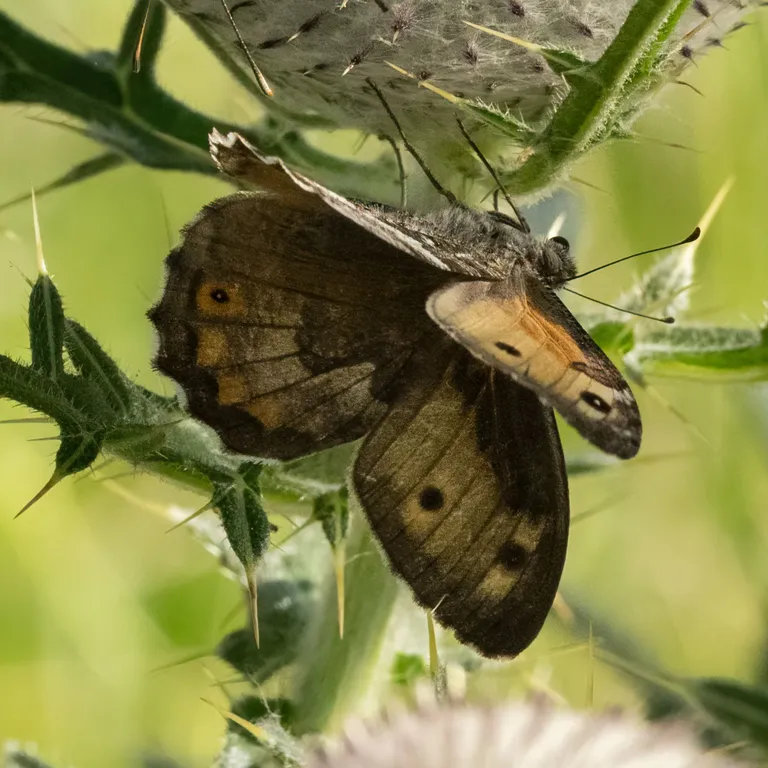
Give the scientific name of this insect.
Hipparchia semele
